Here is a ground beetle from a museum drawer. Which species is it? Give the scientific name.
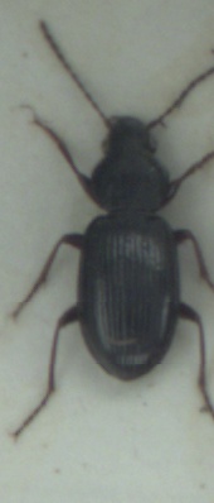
Pterostichus strenuus
